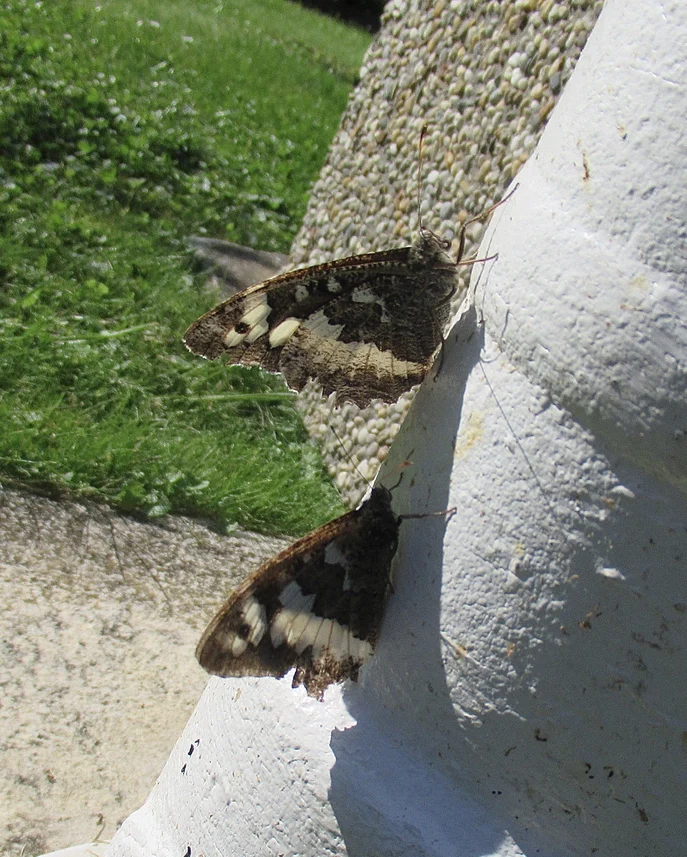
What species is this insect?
Brintesia circe
